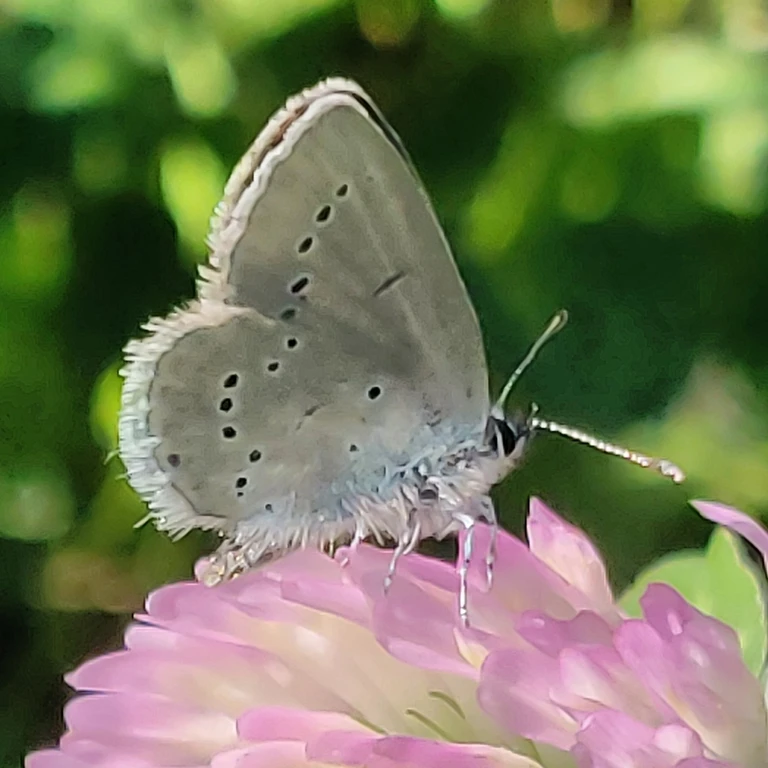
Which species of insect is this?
Cupido minimus
